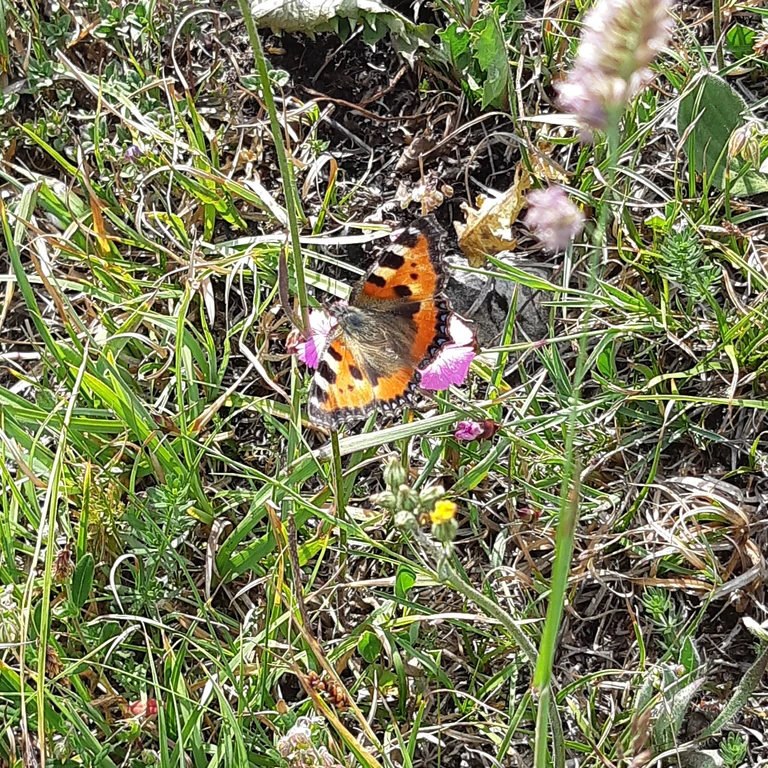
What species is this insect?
Aglais urticae
